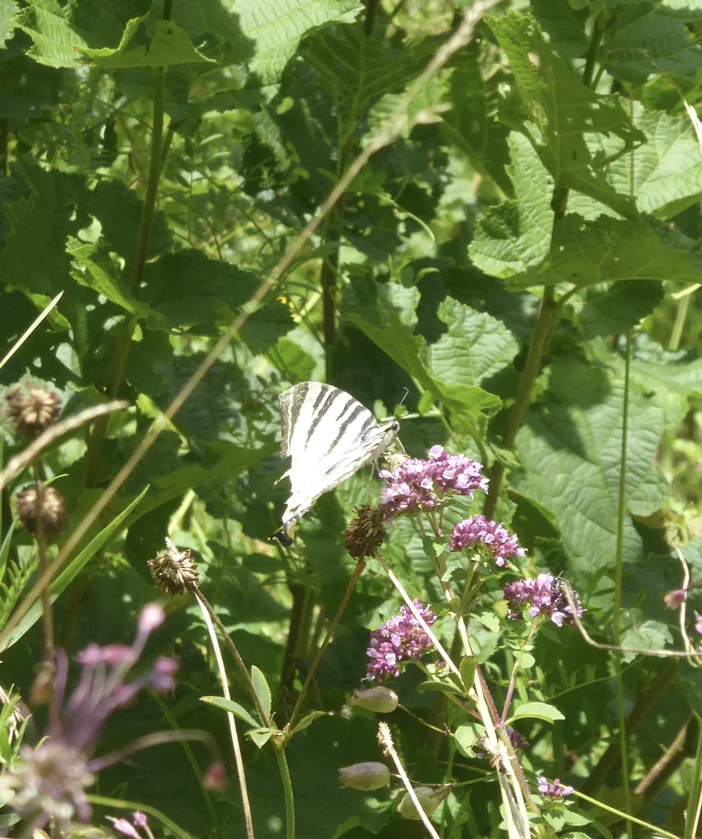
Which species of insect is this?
Iphiclides podalirius
